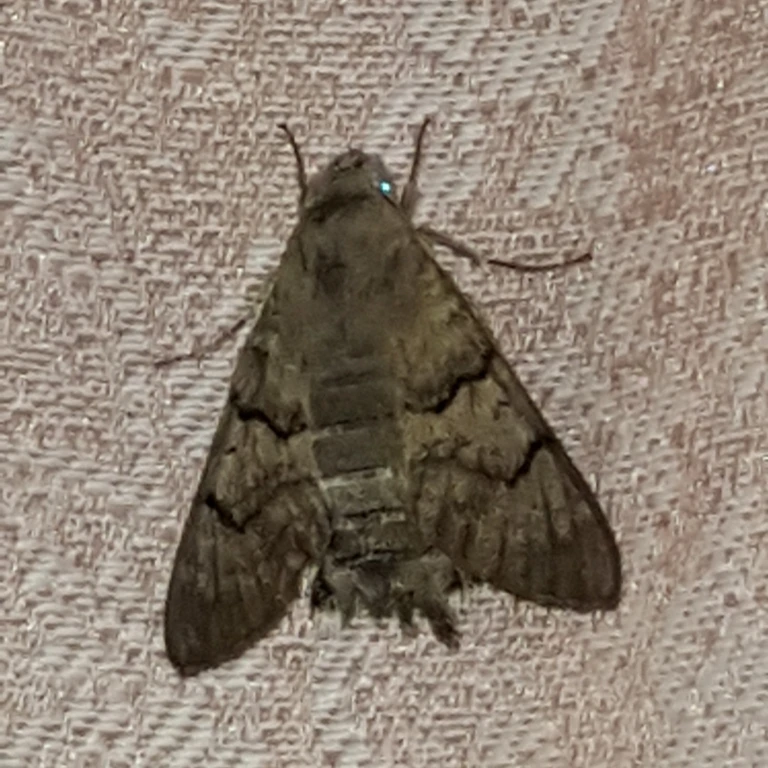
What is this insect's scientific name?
Macroglossum stellatarum
